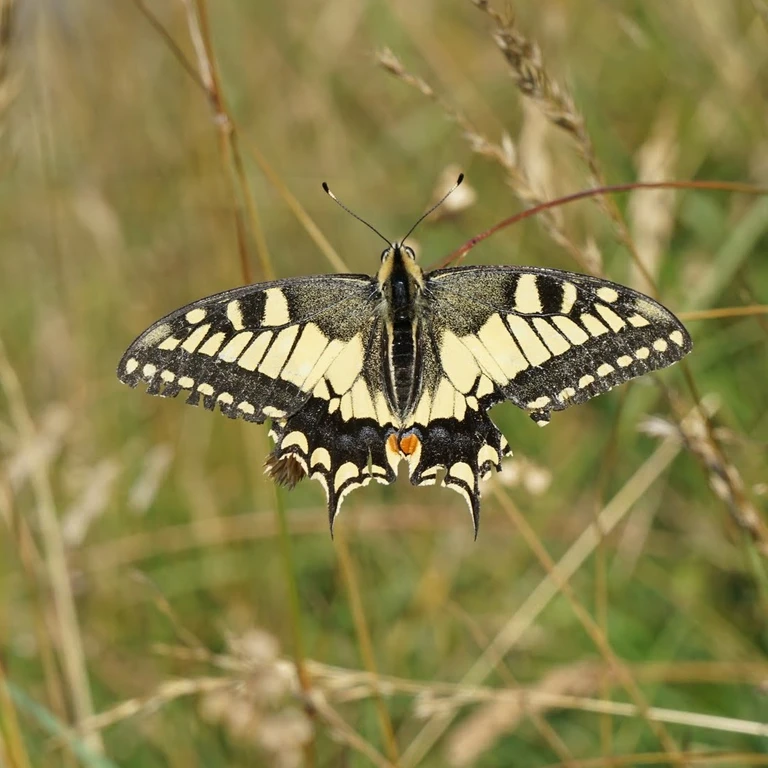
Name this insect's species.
Papilio machaon
